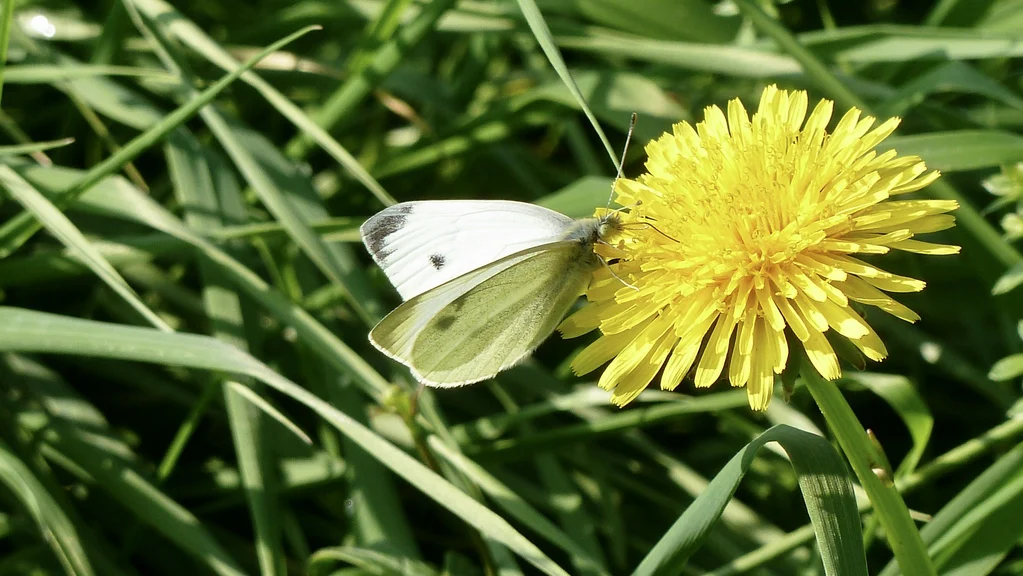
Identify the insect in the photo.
Pieris rapae
